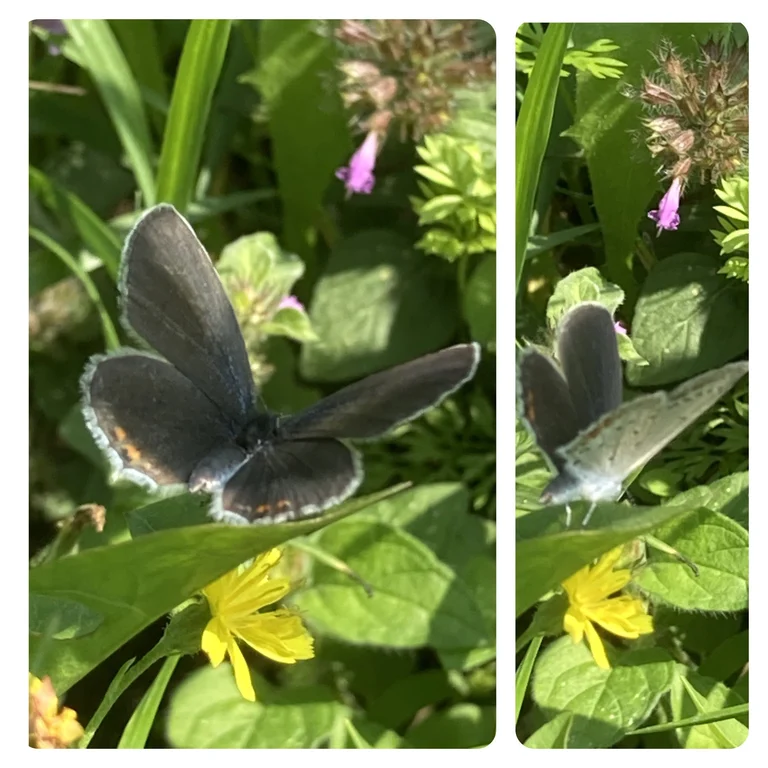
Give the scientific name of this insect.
Cupido argiades (also Elkalyce argiades)
